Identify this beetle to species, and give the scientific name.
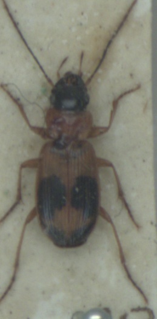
Badister unipustulatus
